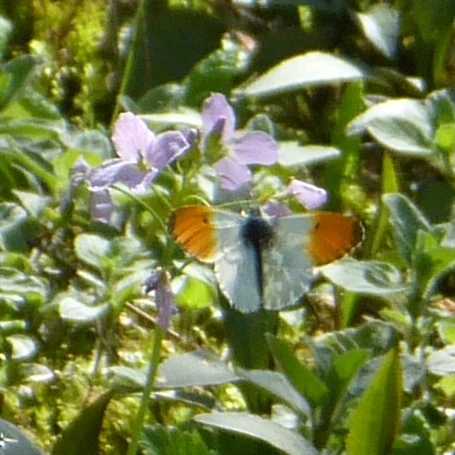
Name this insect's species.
Anthocharis cardamines
